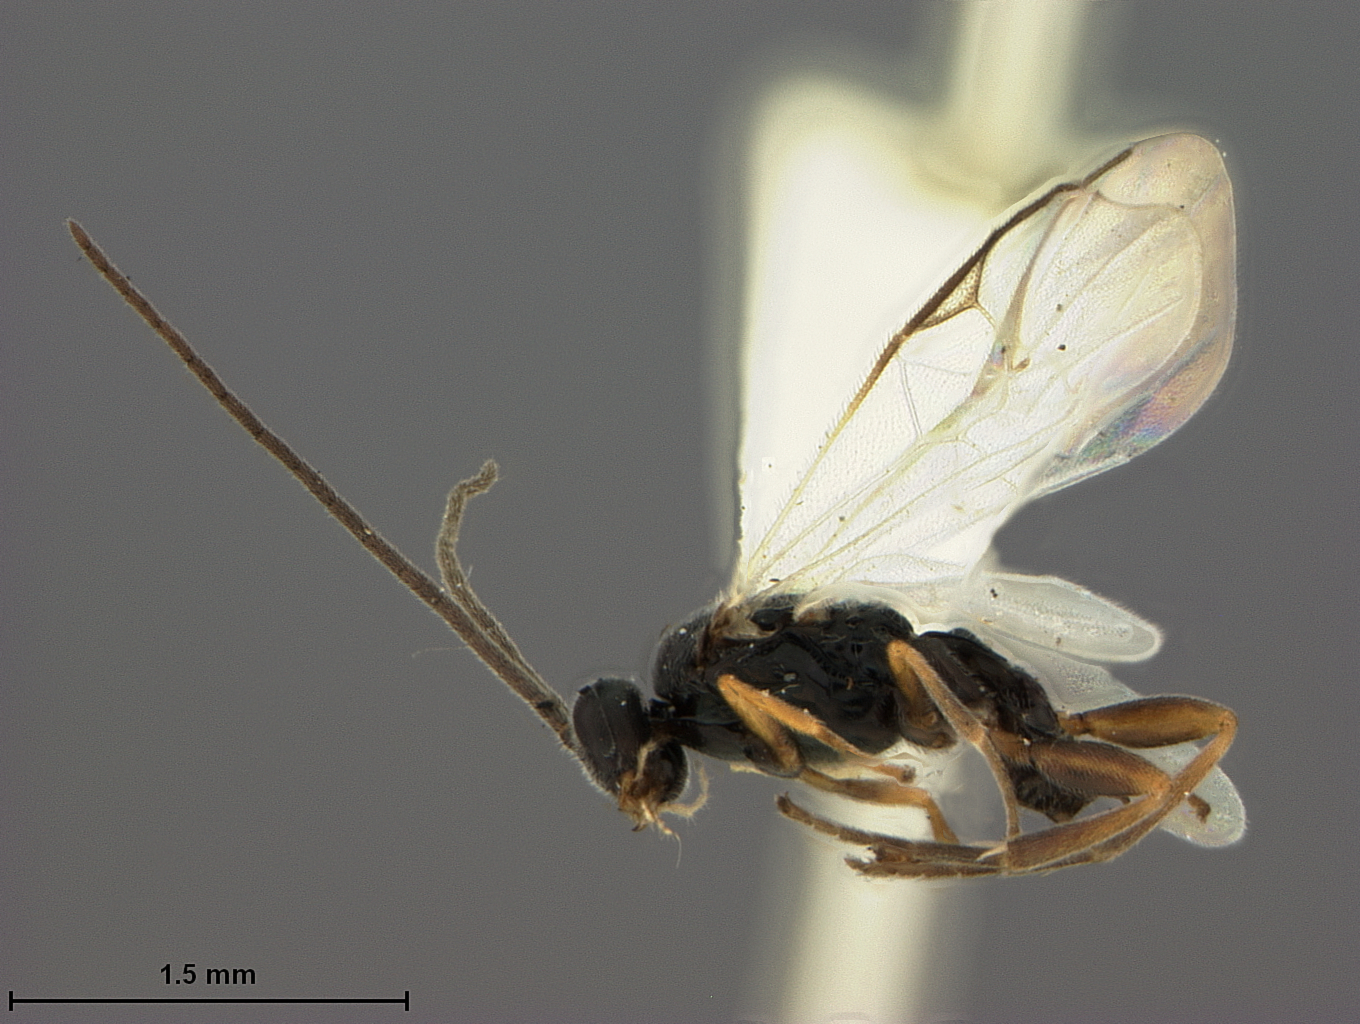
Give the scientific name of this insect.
Urogaster albinervis
